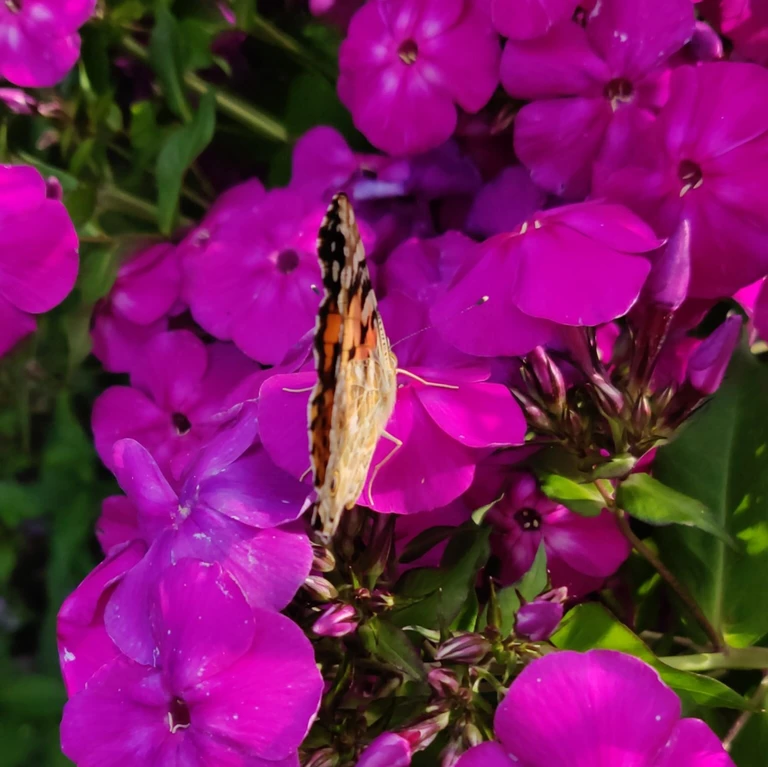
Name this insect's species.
Vanessa cardui
